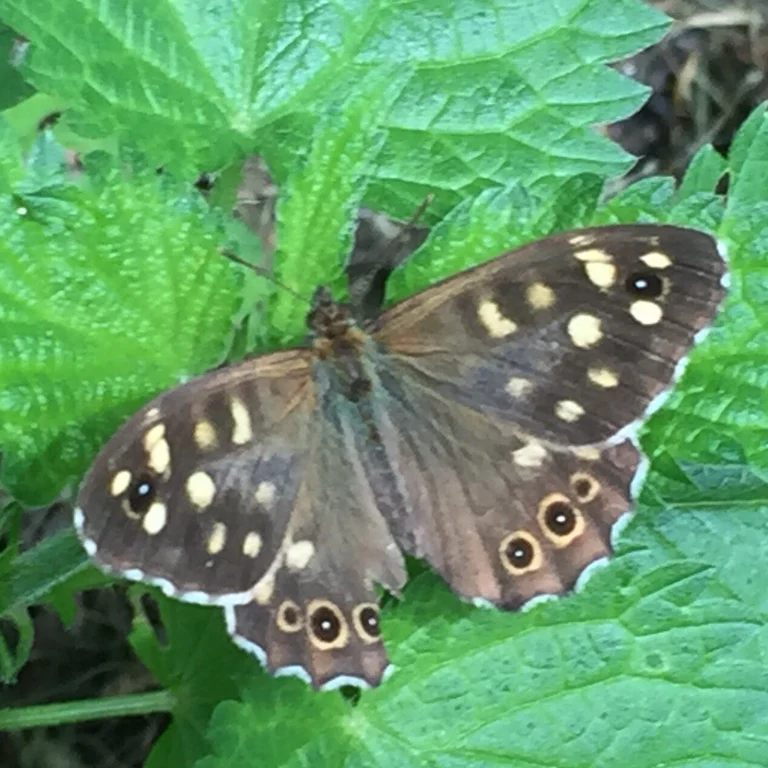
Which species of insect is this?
Pararge aegeria
